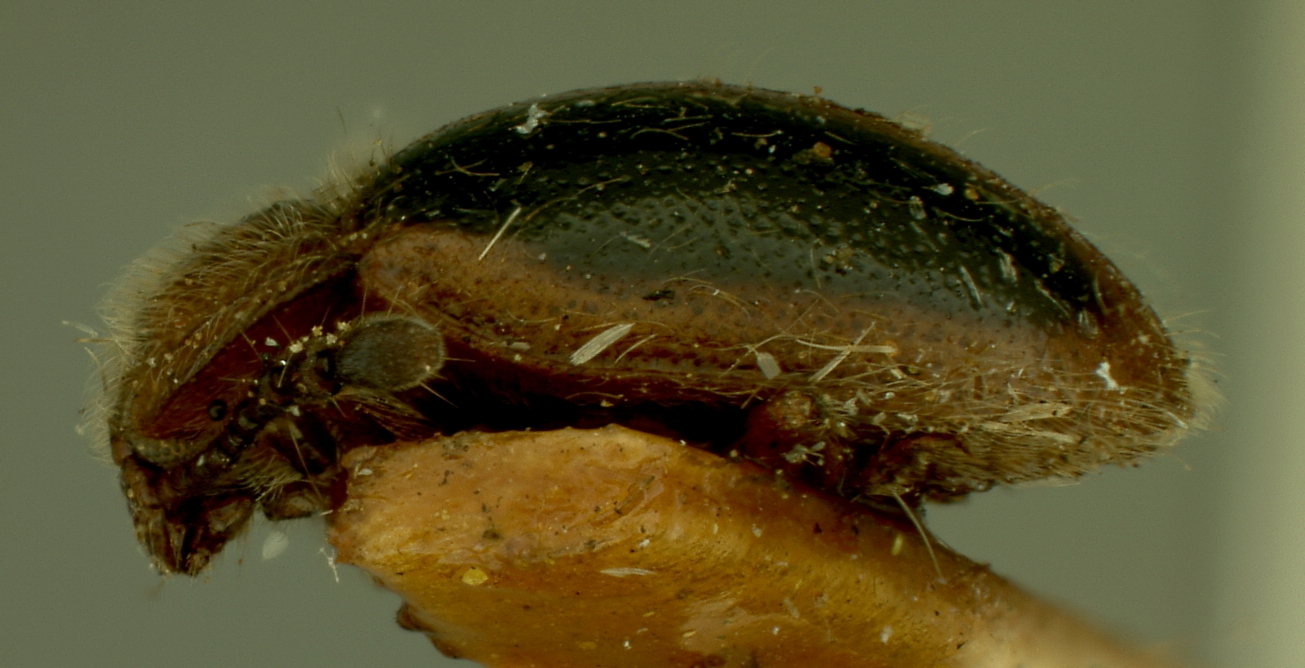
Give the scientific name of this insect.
Stenotarsus atripennis
